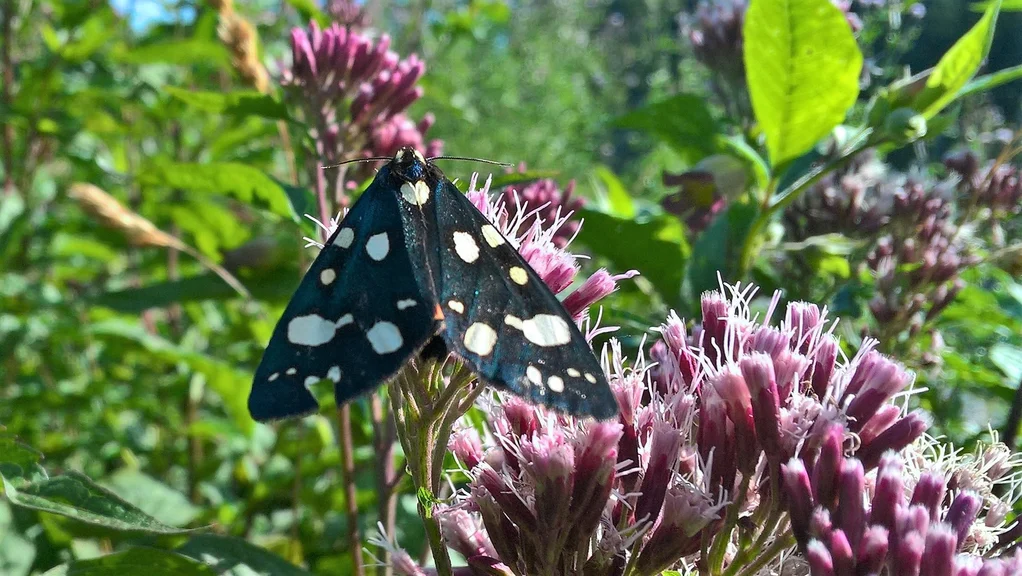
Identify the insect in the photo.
Callimorpha dominula
